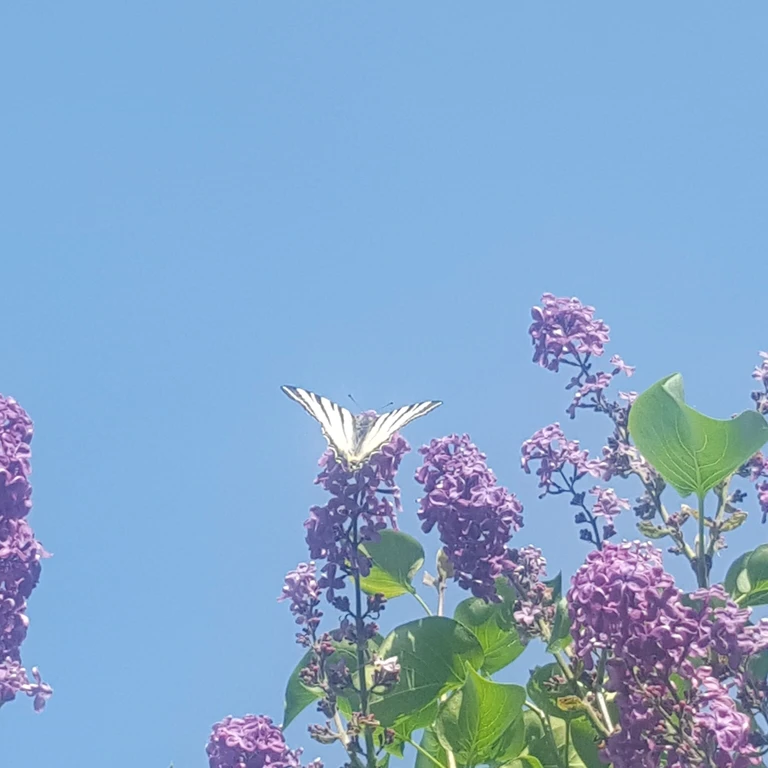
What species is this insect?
Iphiclides podalirius
